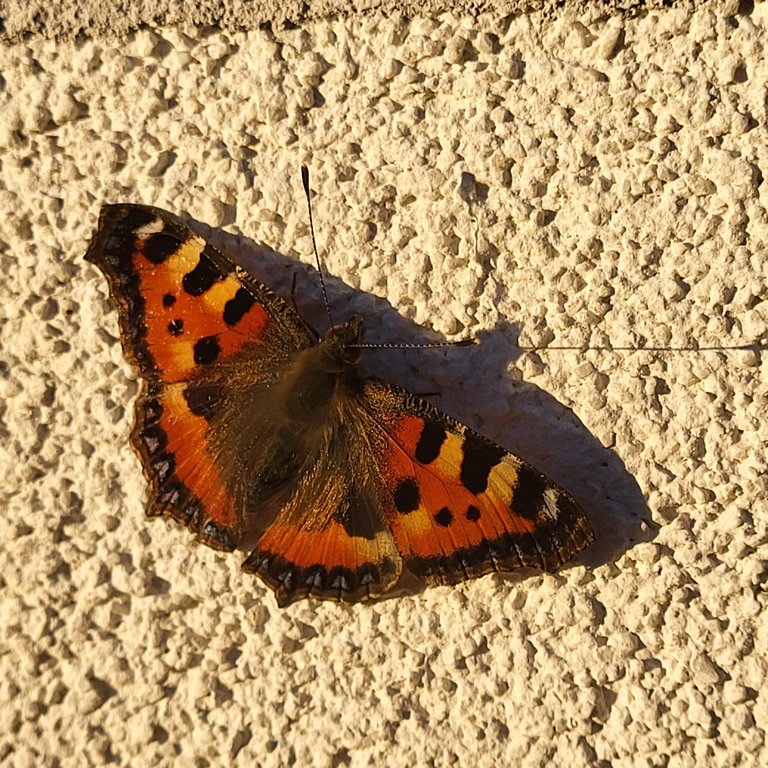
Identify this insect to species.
Aglais urticae
